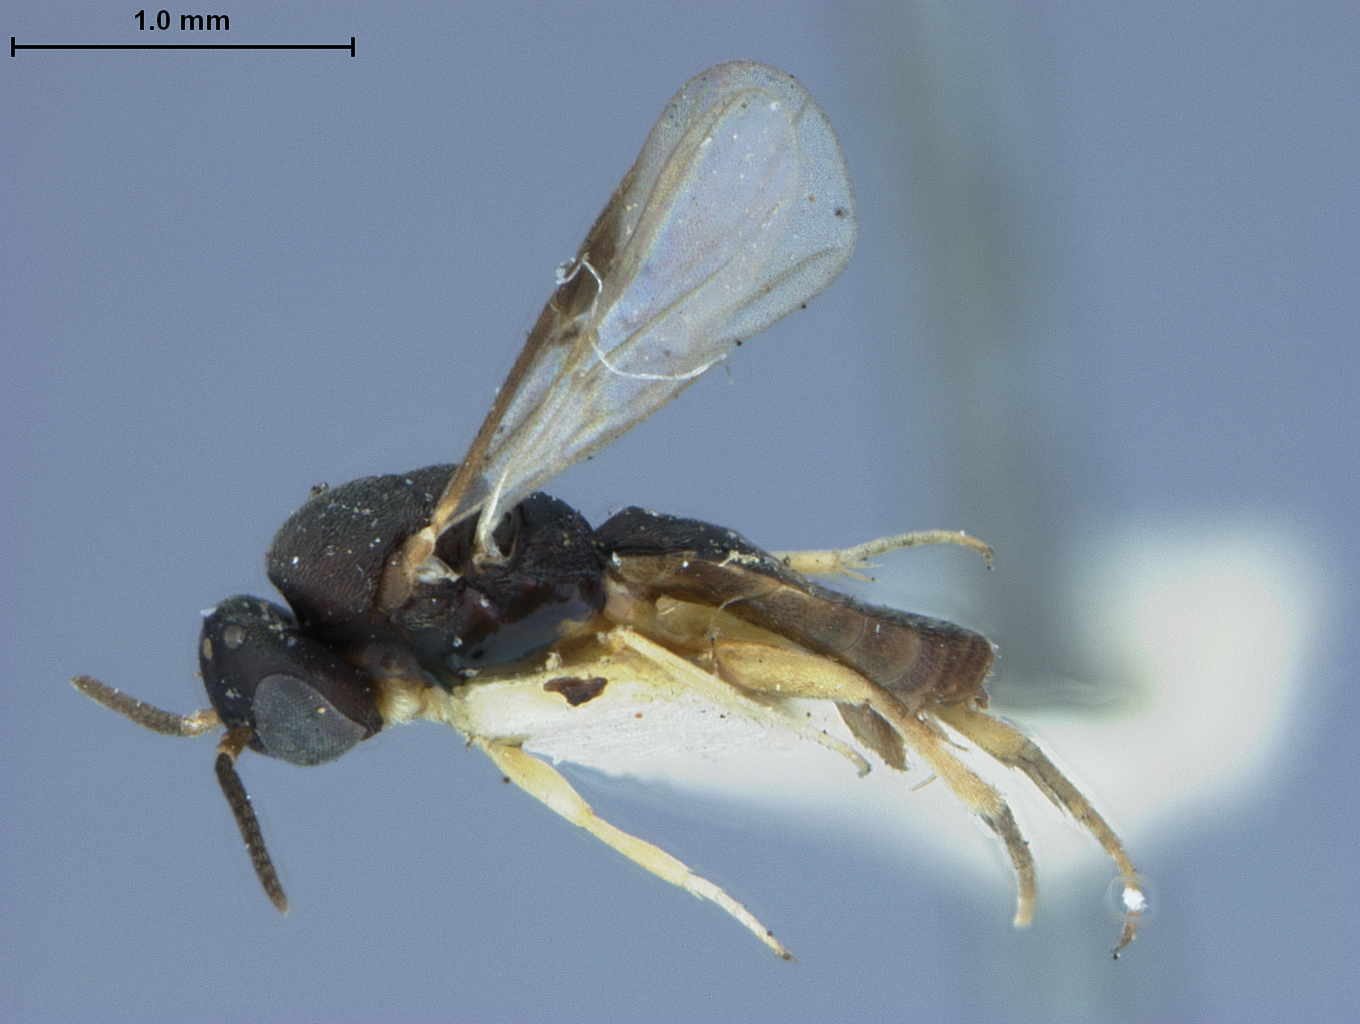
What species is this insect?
Elasmosoma pergandei
